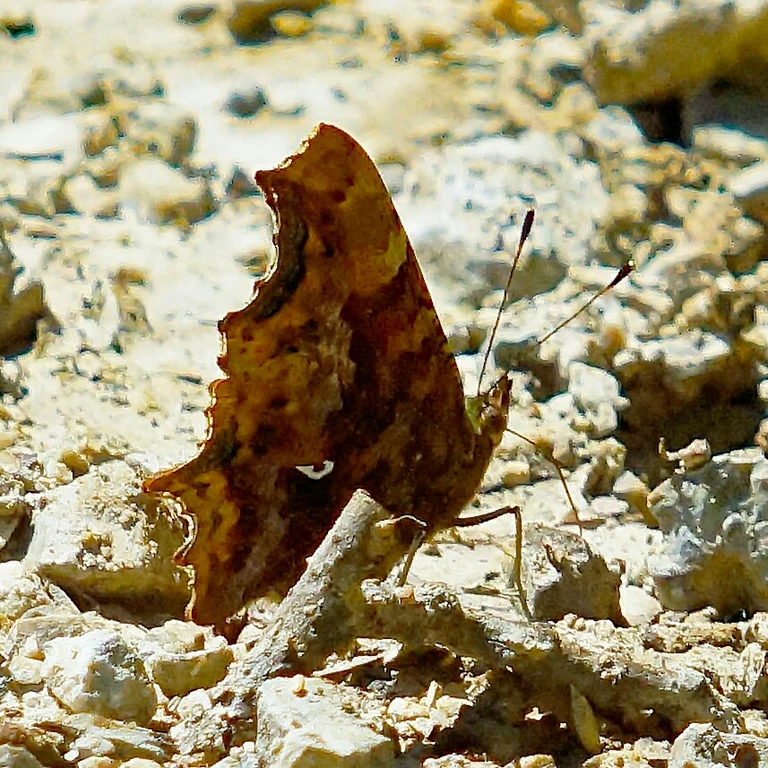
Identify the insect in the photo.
Polygonia c-album
